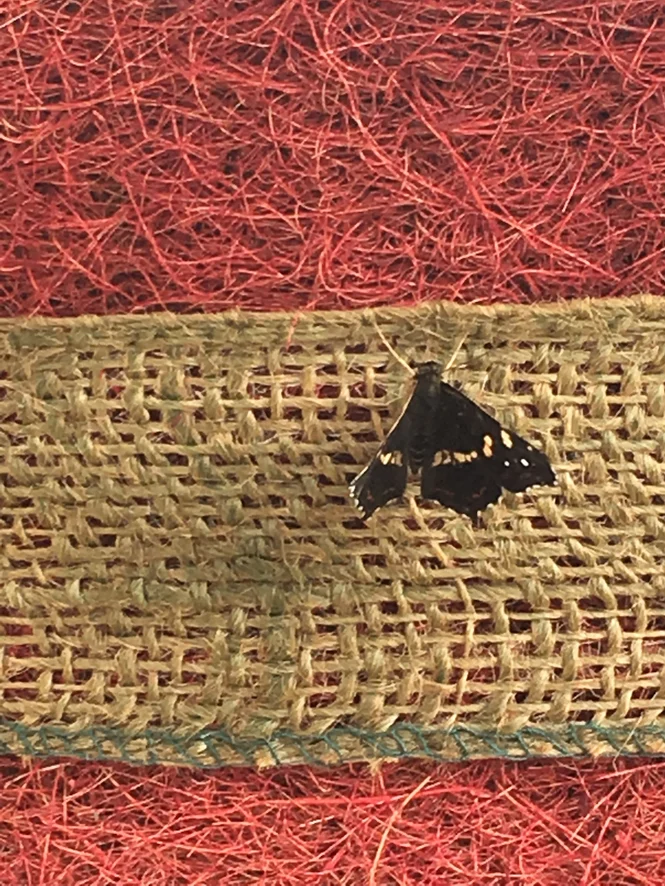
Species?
Araschnia levana
